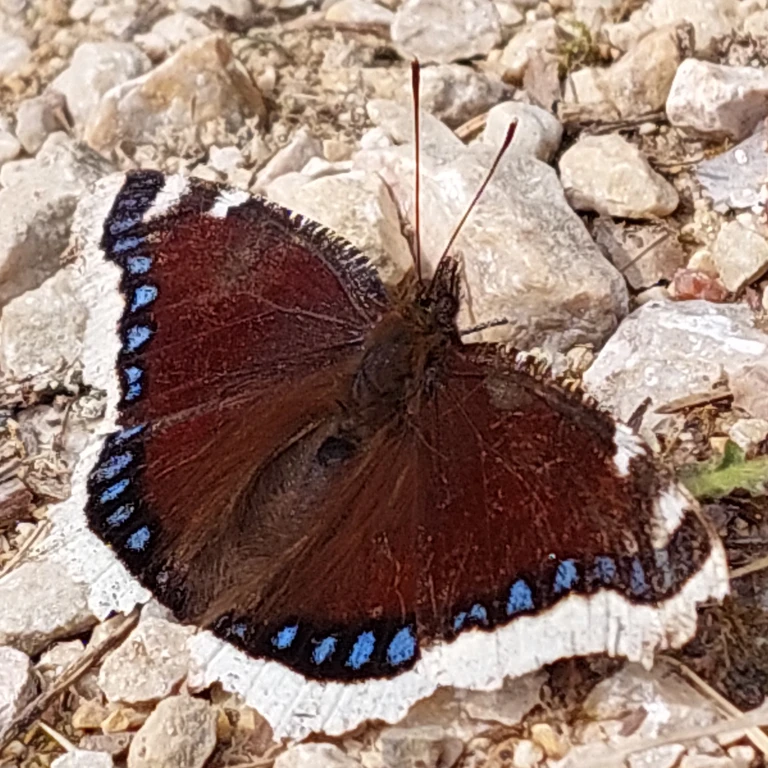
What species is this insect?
Nymphalis antiopa
